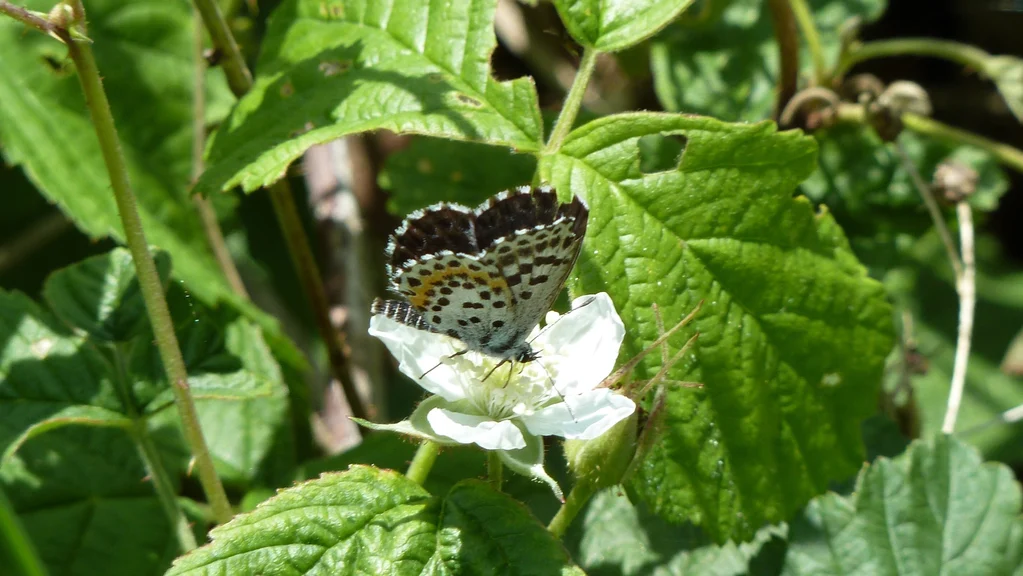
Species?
Scolitantides orion
